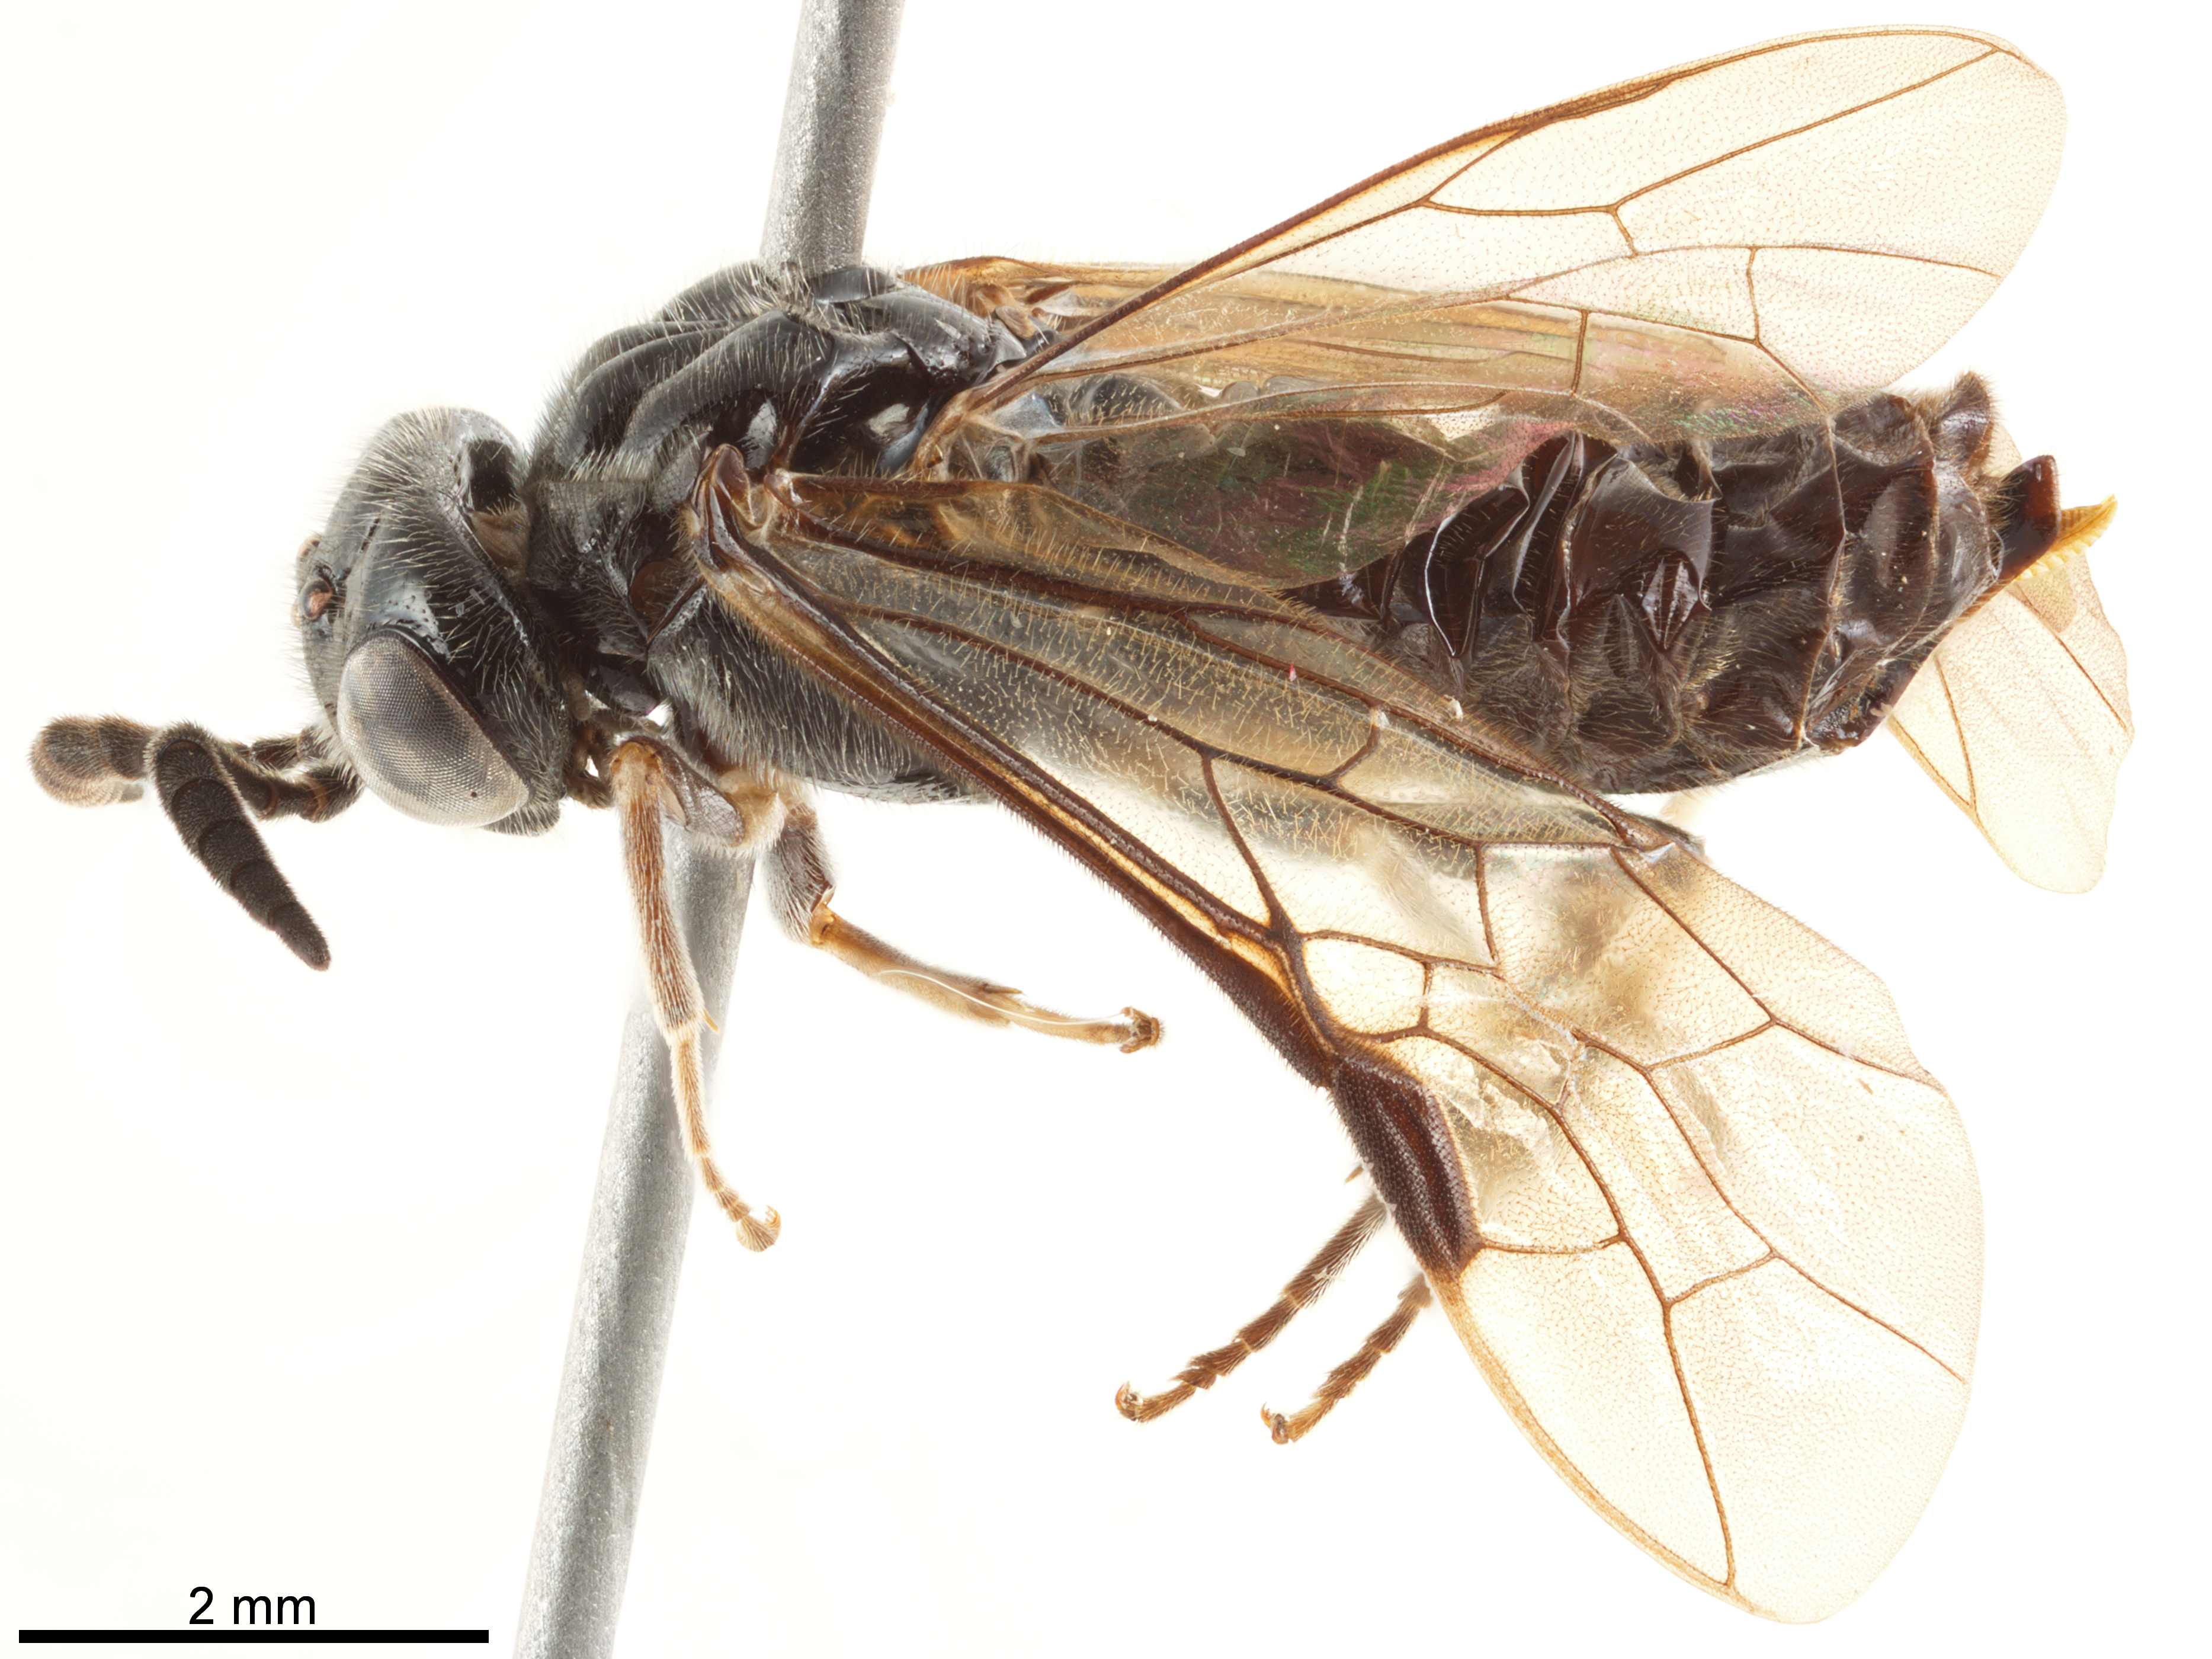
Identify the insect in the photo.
Megatomostethus crassicornis
